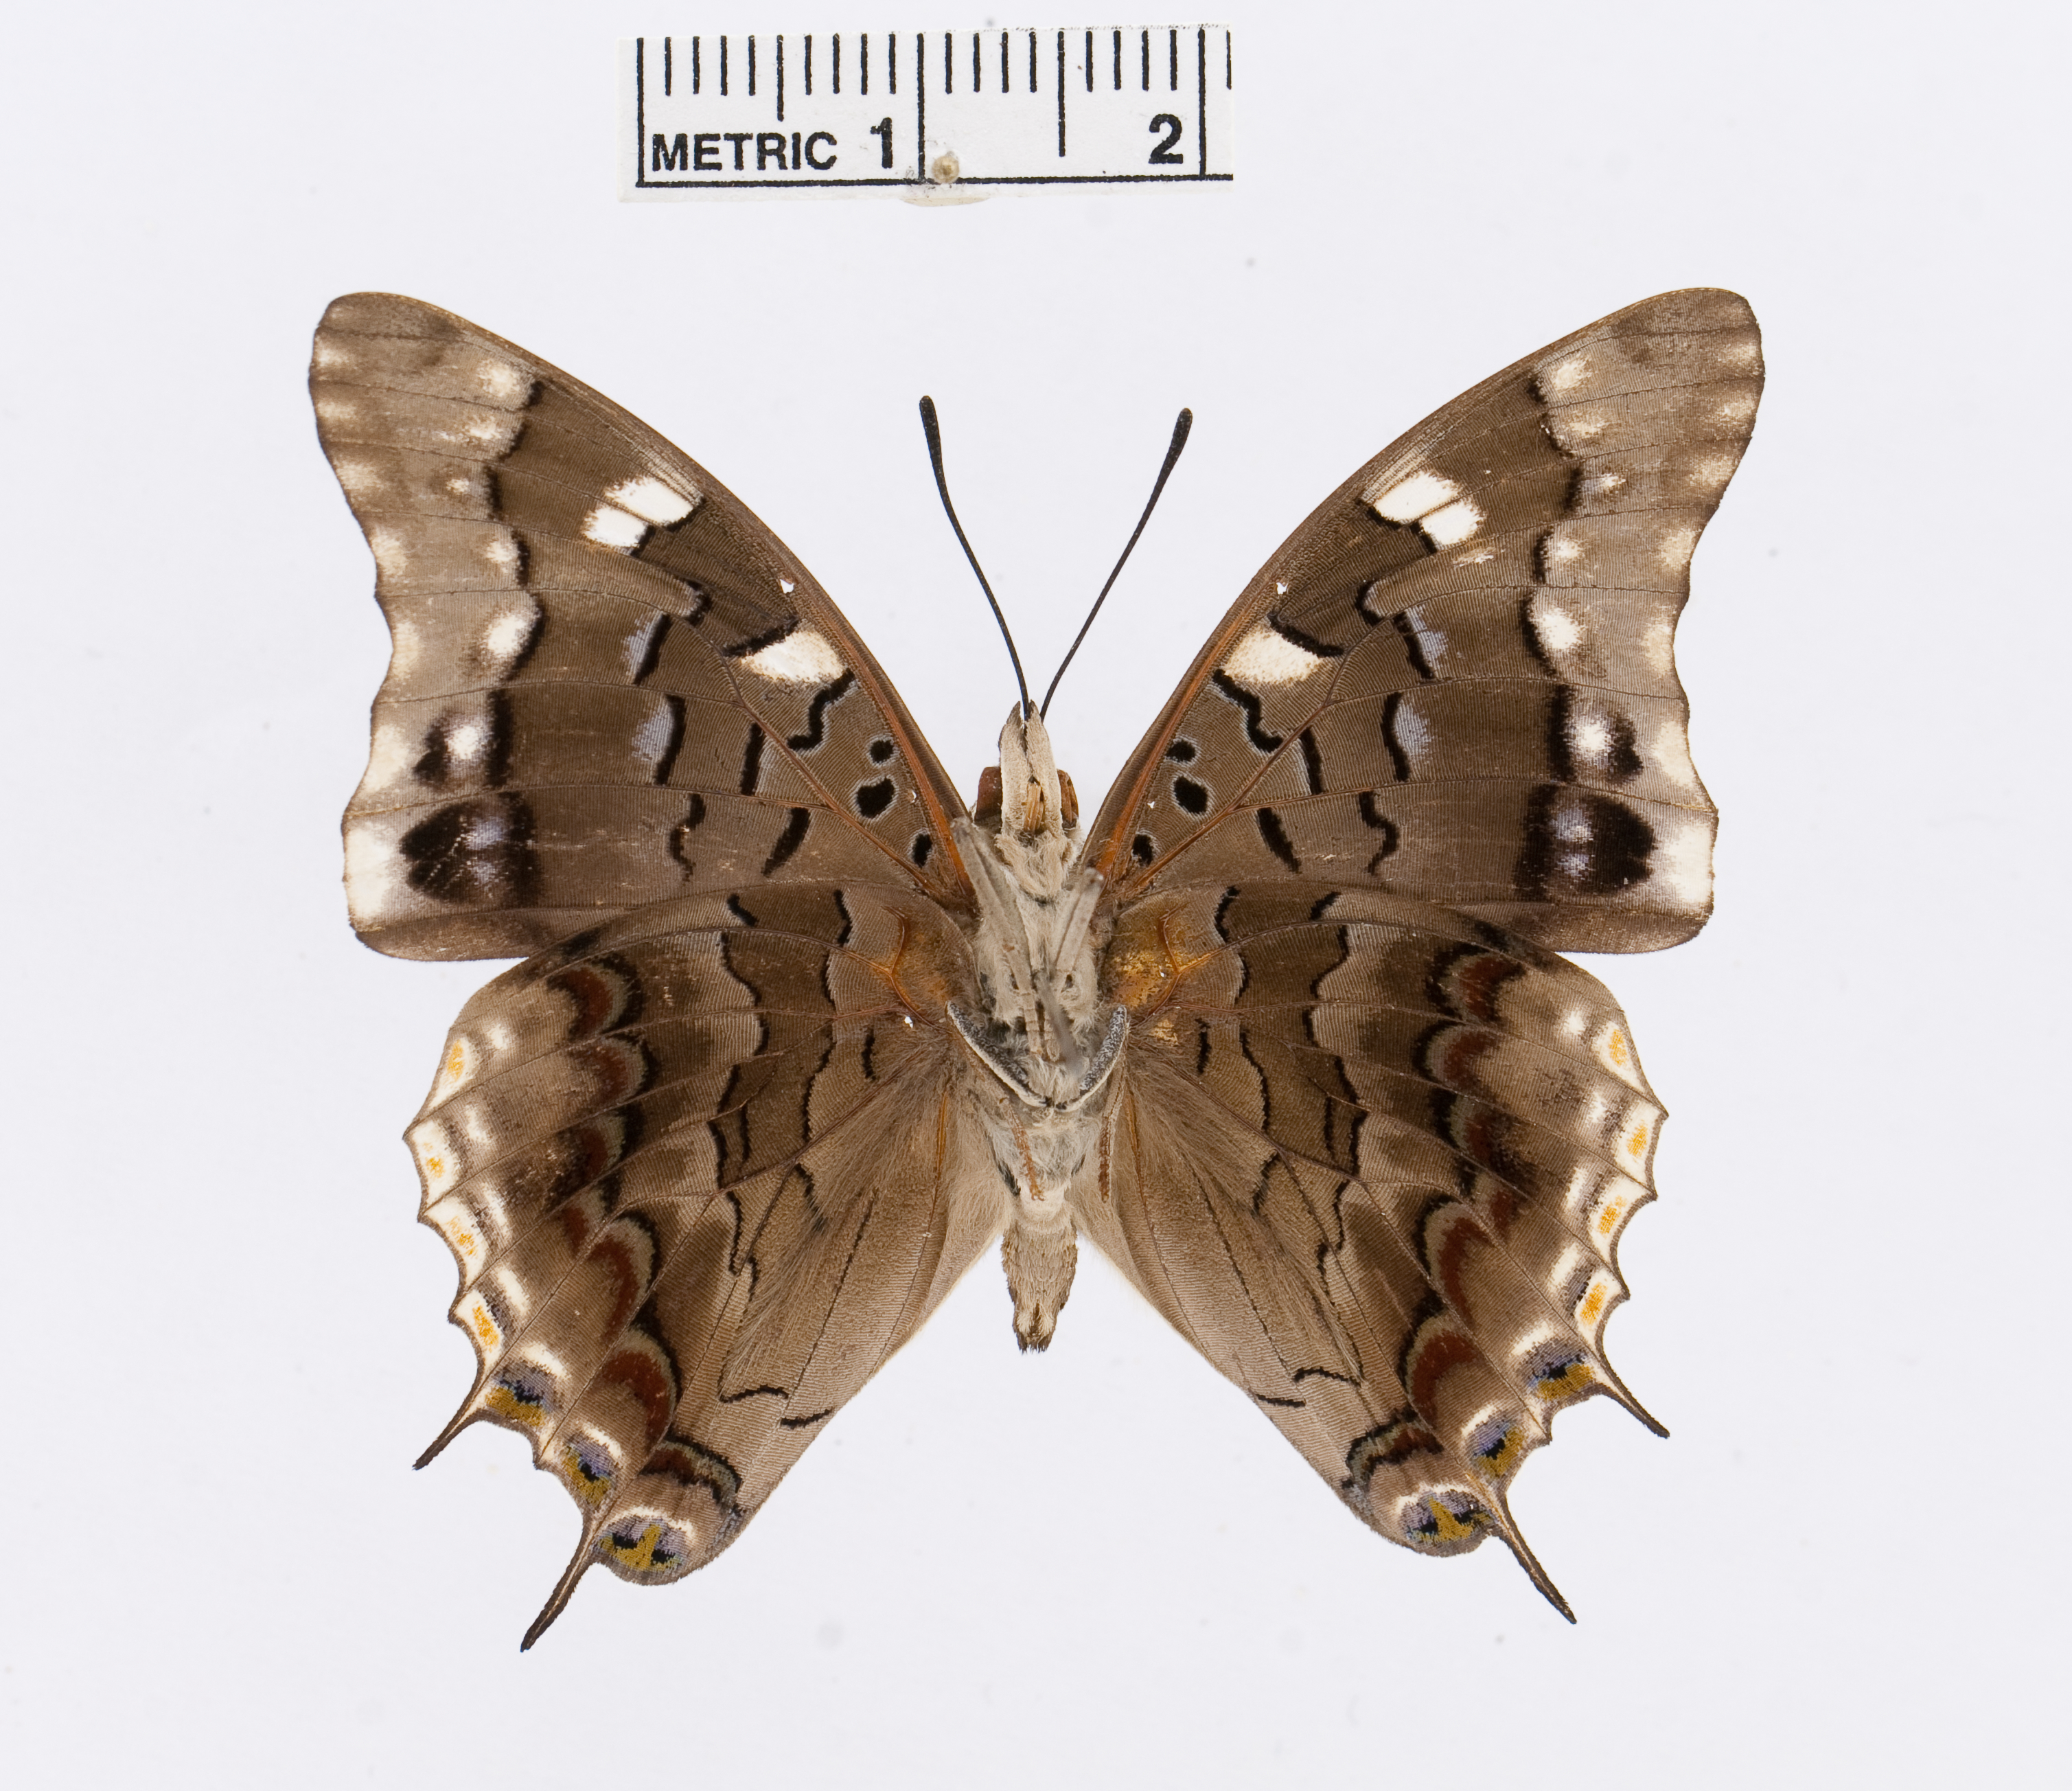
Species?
Charaxes guderiana
